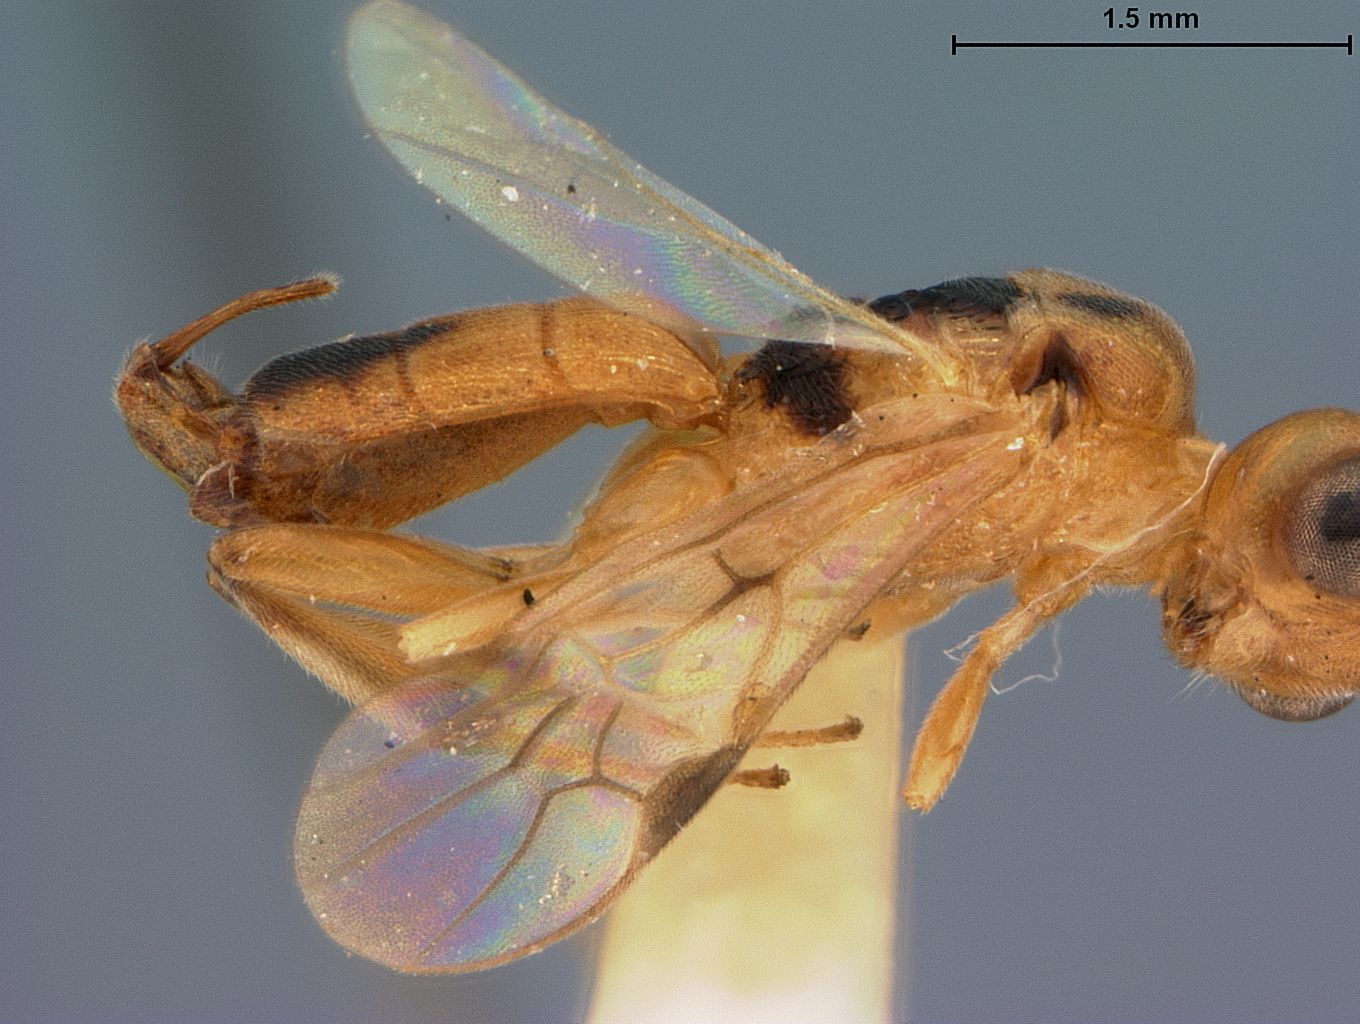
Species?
Phanerotoma zeteki
